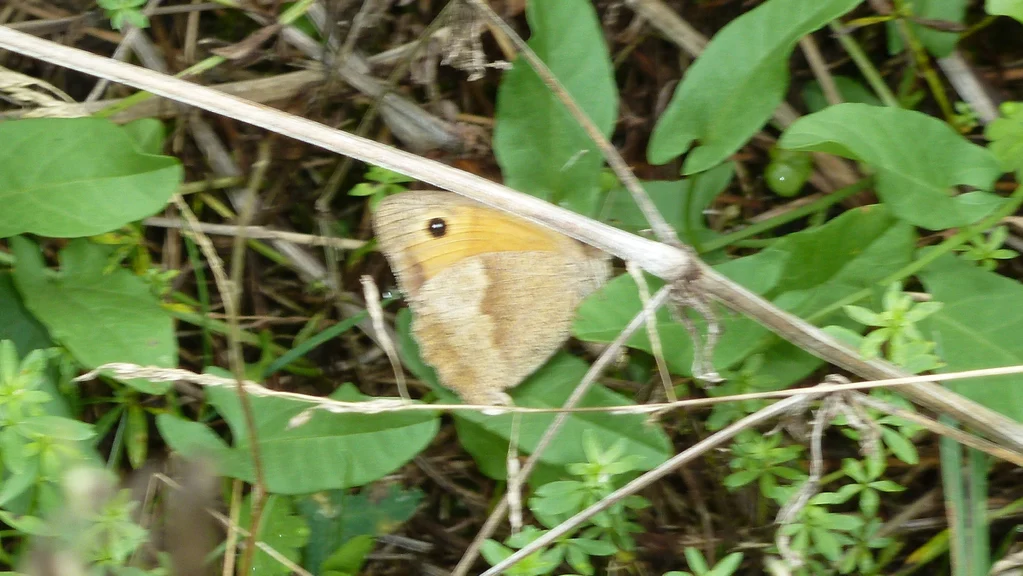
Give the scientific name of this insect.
Maniola jurtina
